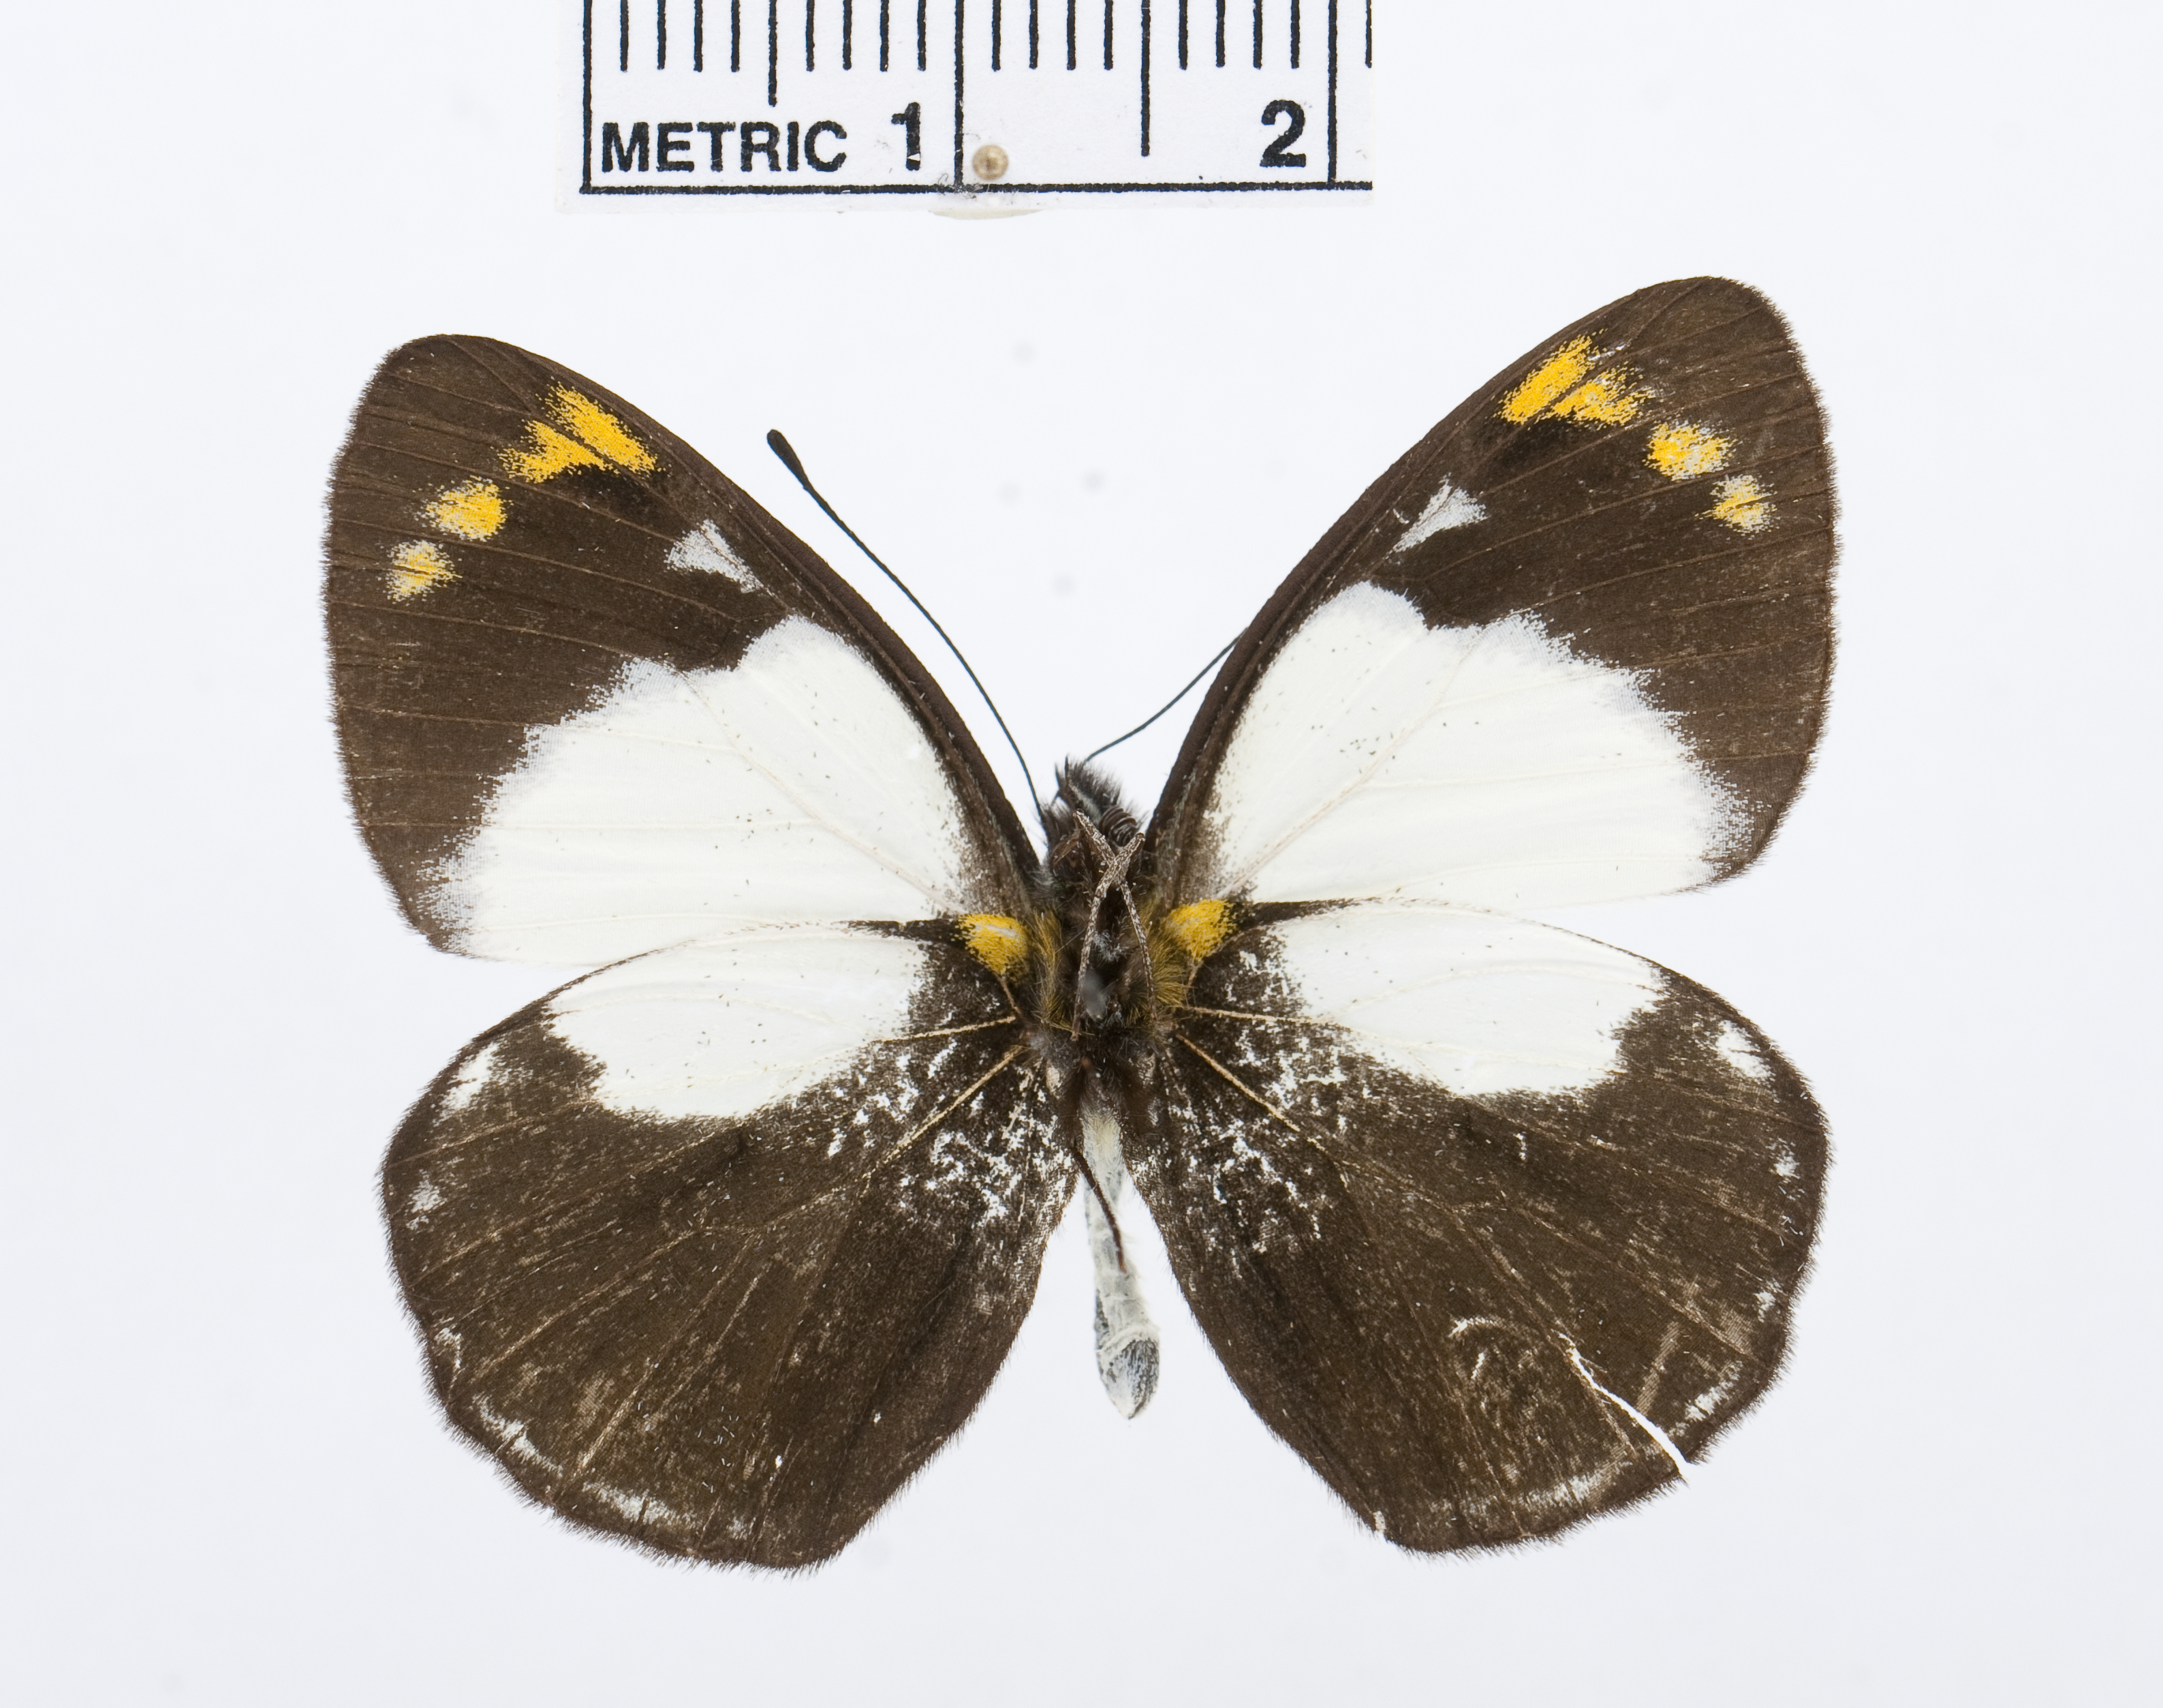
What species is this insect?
Delias itamputi
